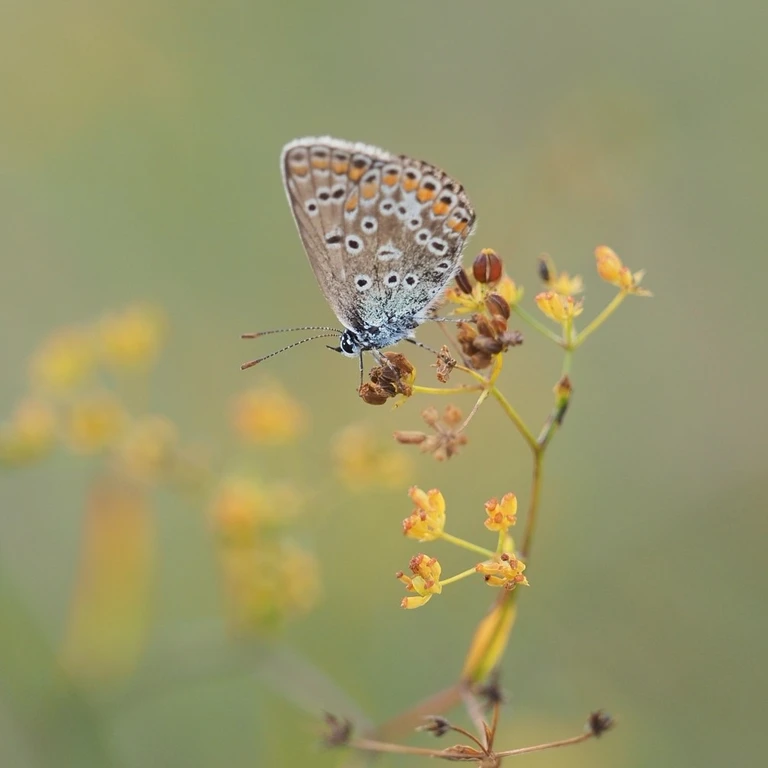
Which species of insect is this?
Polyommatus icarus
